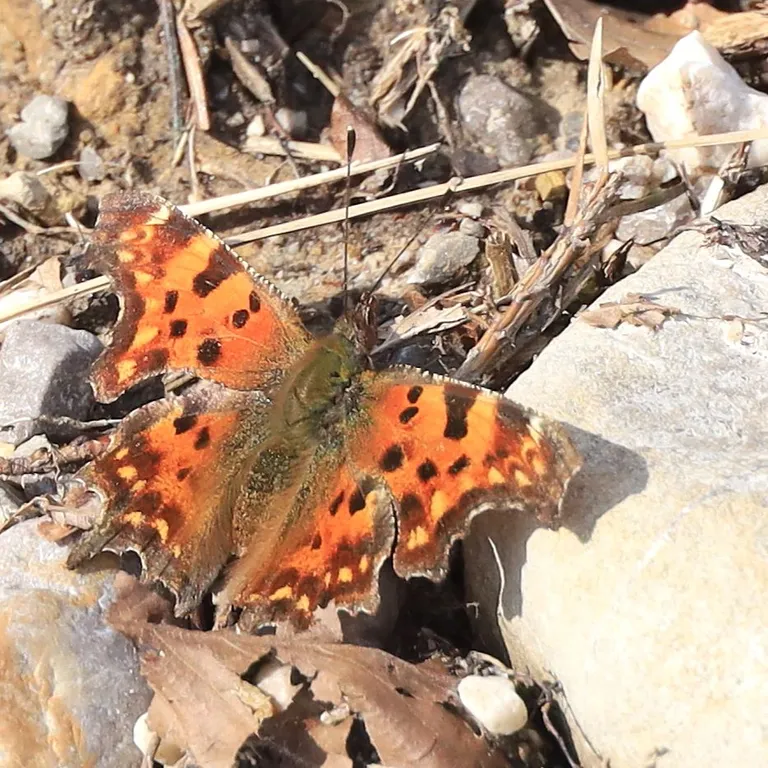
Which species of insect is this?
Polygonia c-album
